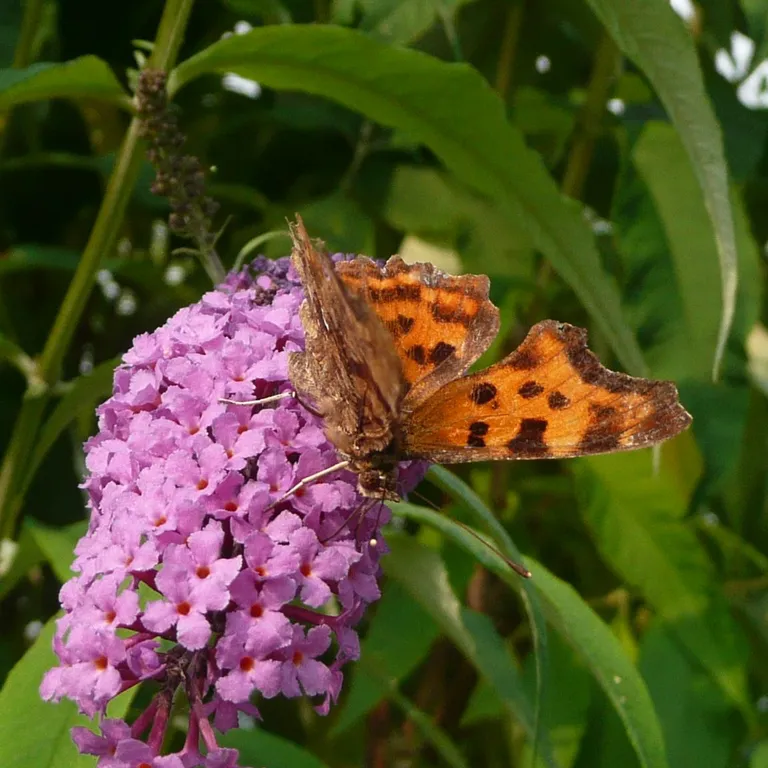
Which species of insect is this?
Polygonia c-album
